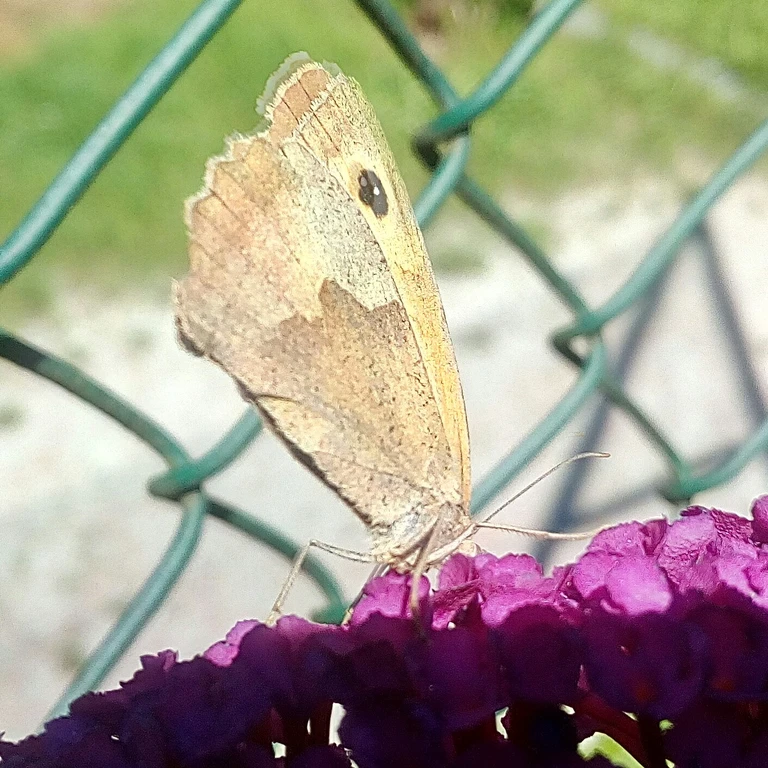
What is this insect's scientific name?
Maniola jurtina
